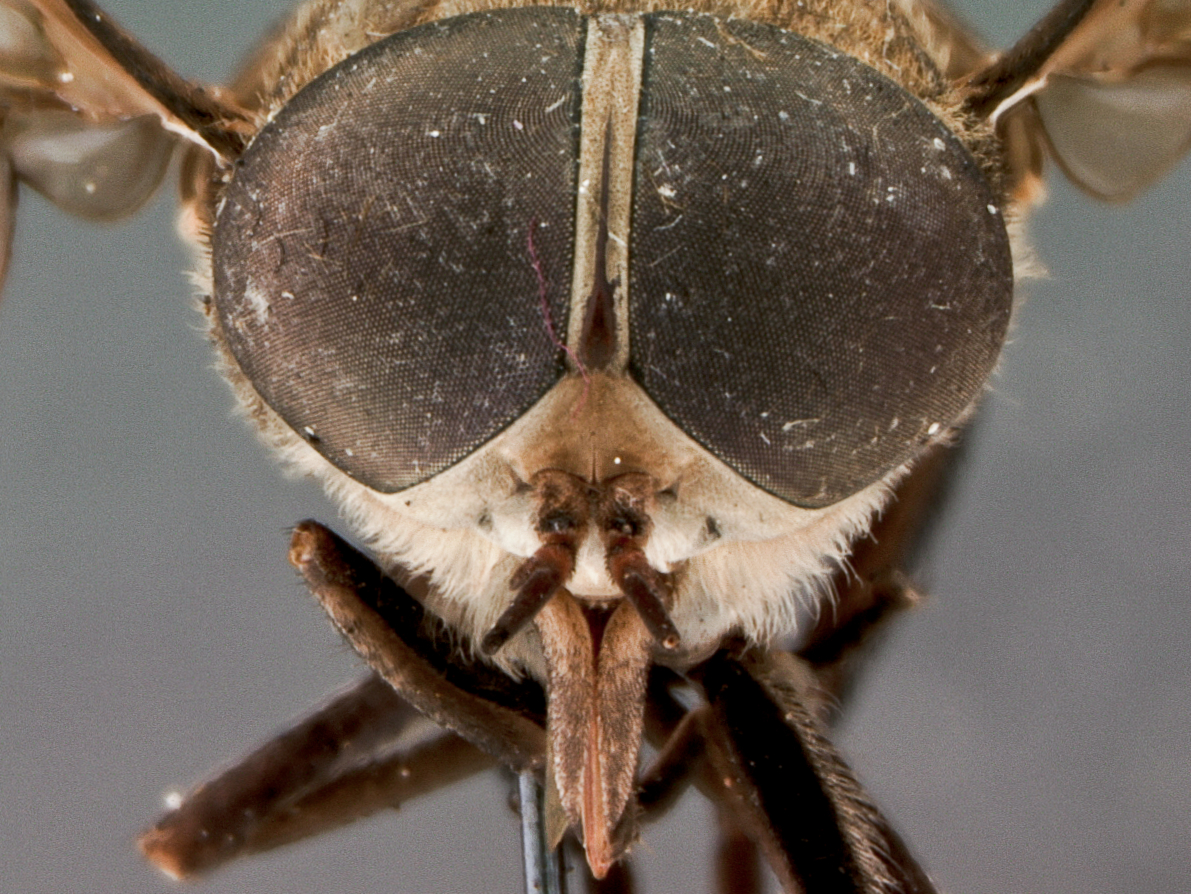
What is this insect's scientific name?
Tabanus validus (also Tabanus macquarti)
